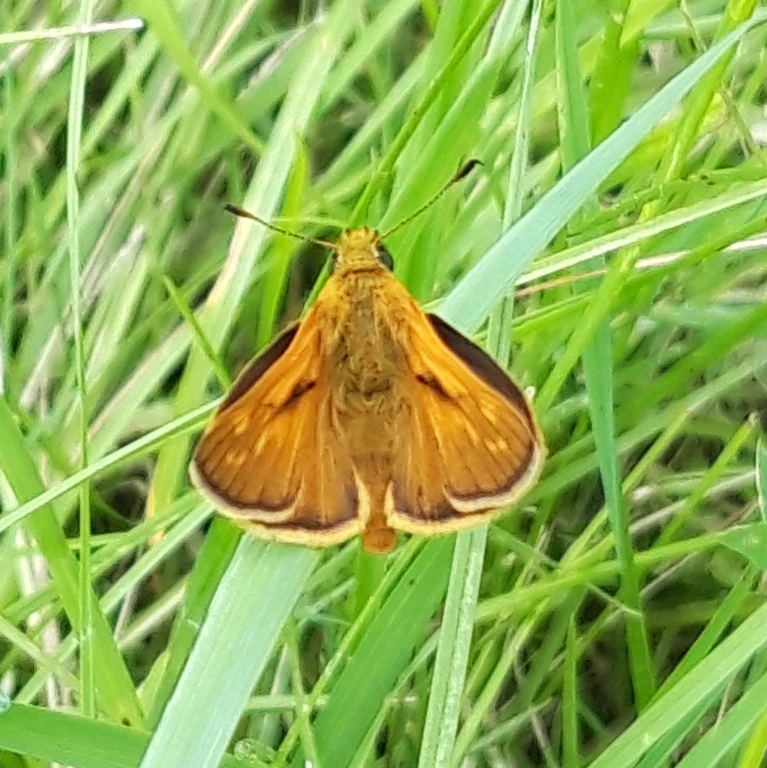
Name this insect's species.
Ochlodes sylvanus (also Ochlodes venata)
